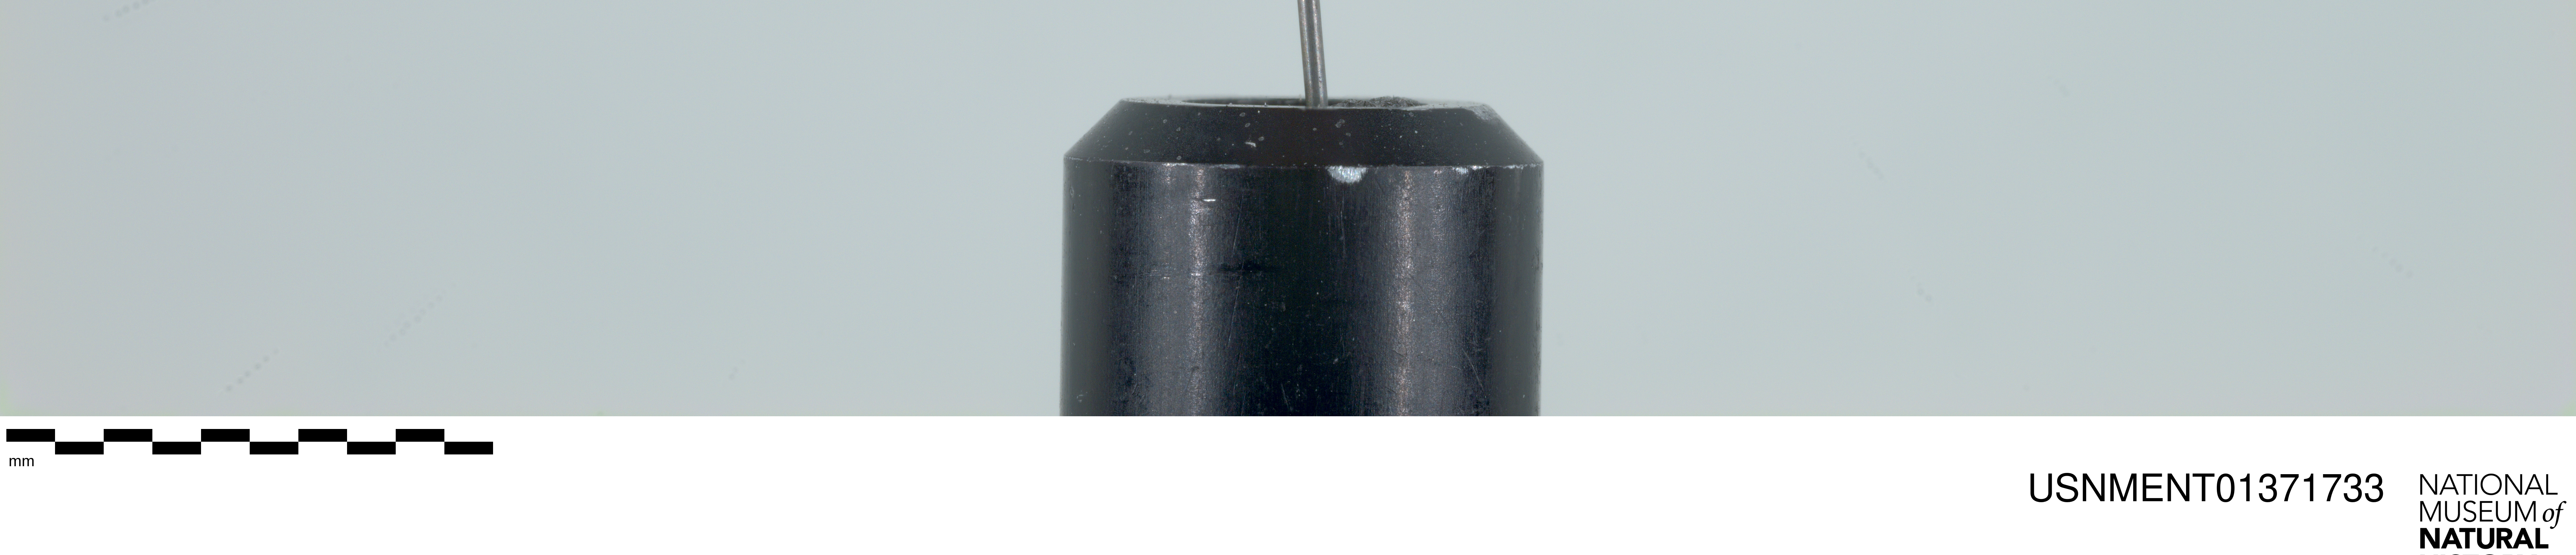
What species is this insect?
Hirmoneura nubipennis (also Trichophthalma nubipennis)
